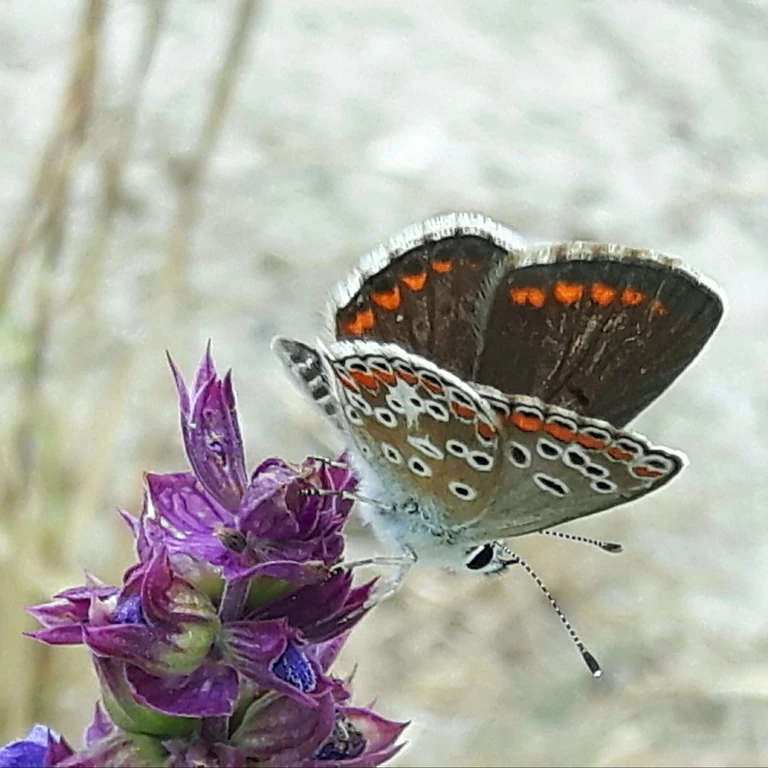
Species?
Aricia agestis/artaxerxes
